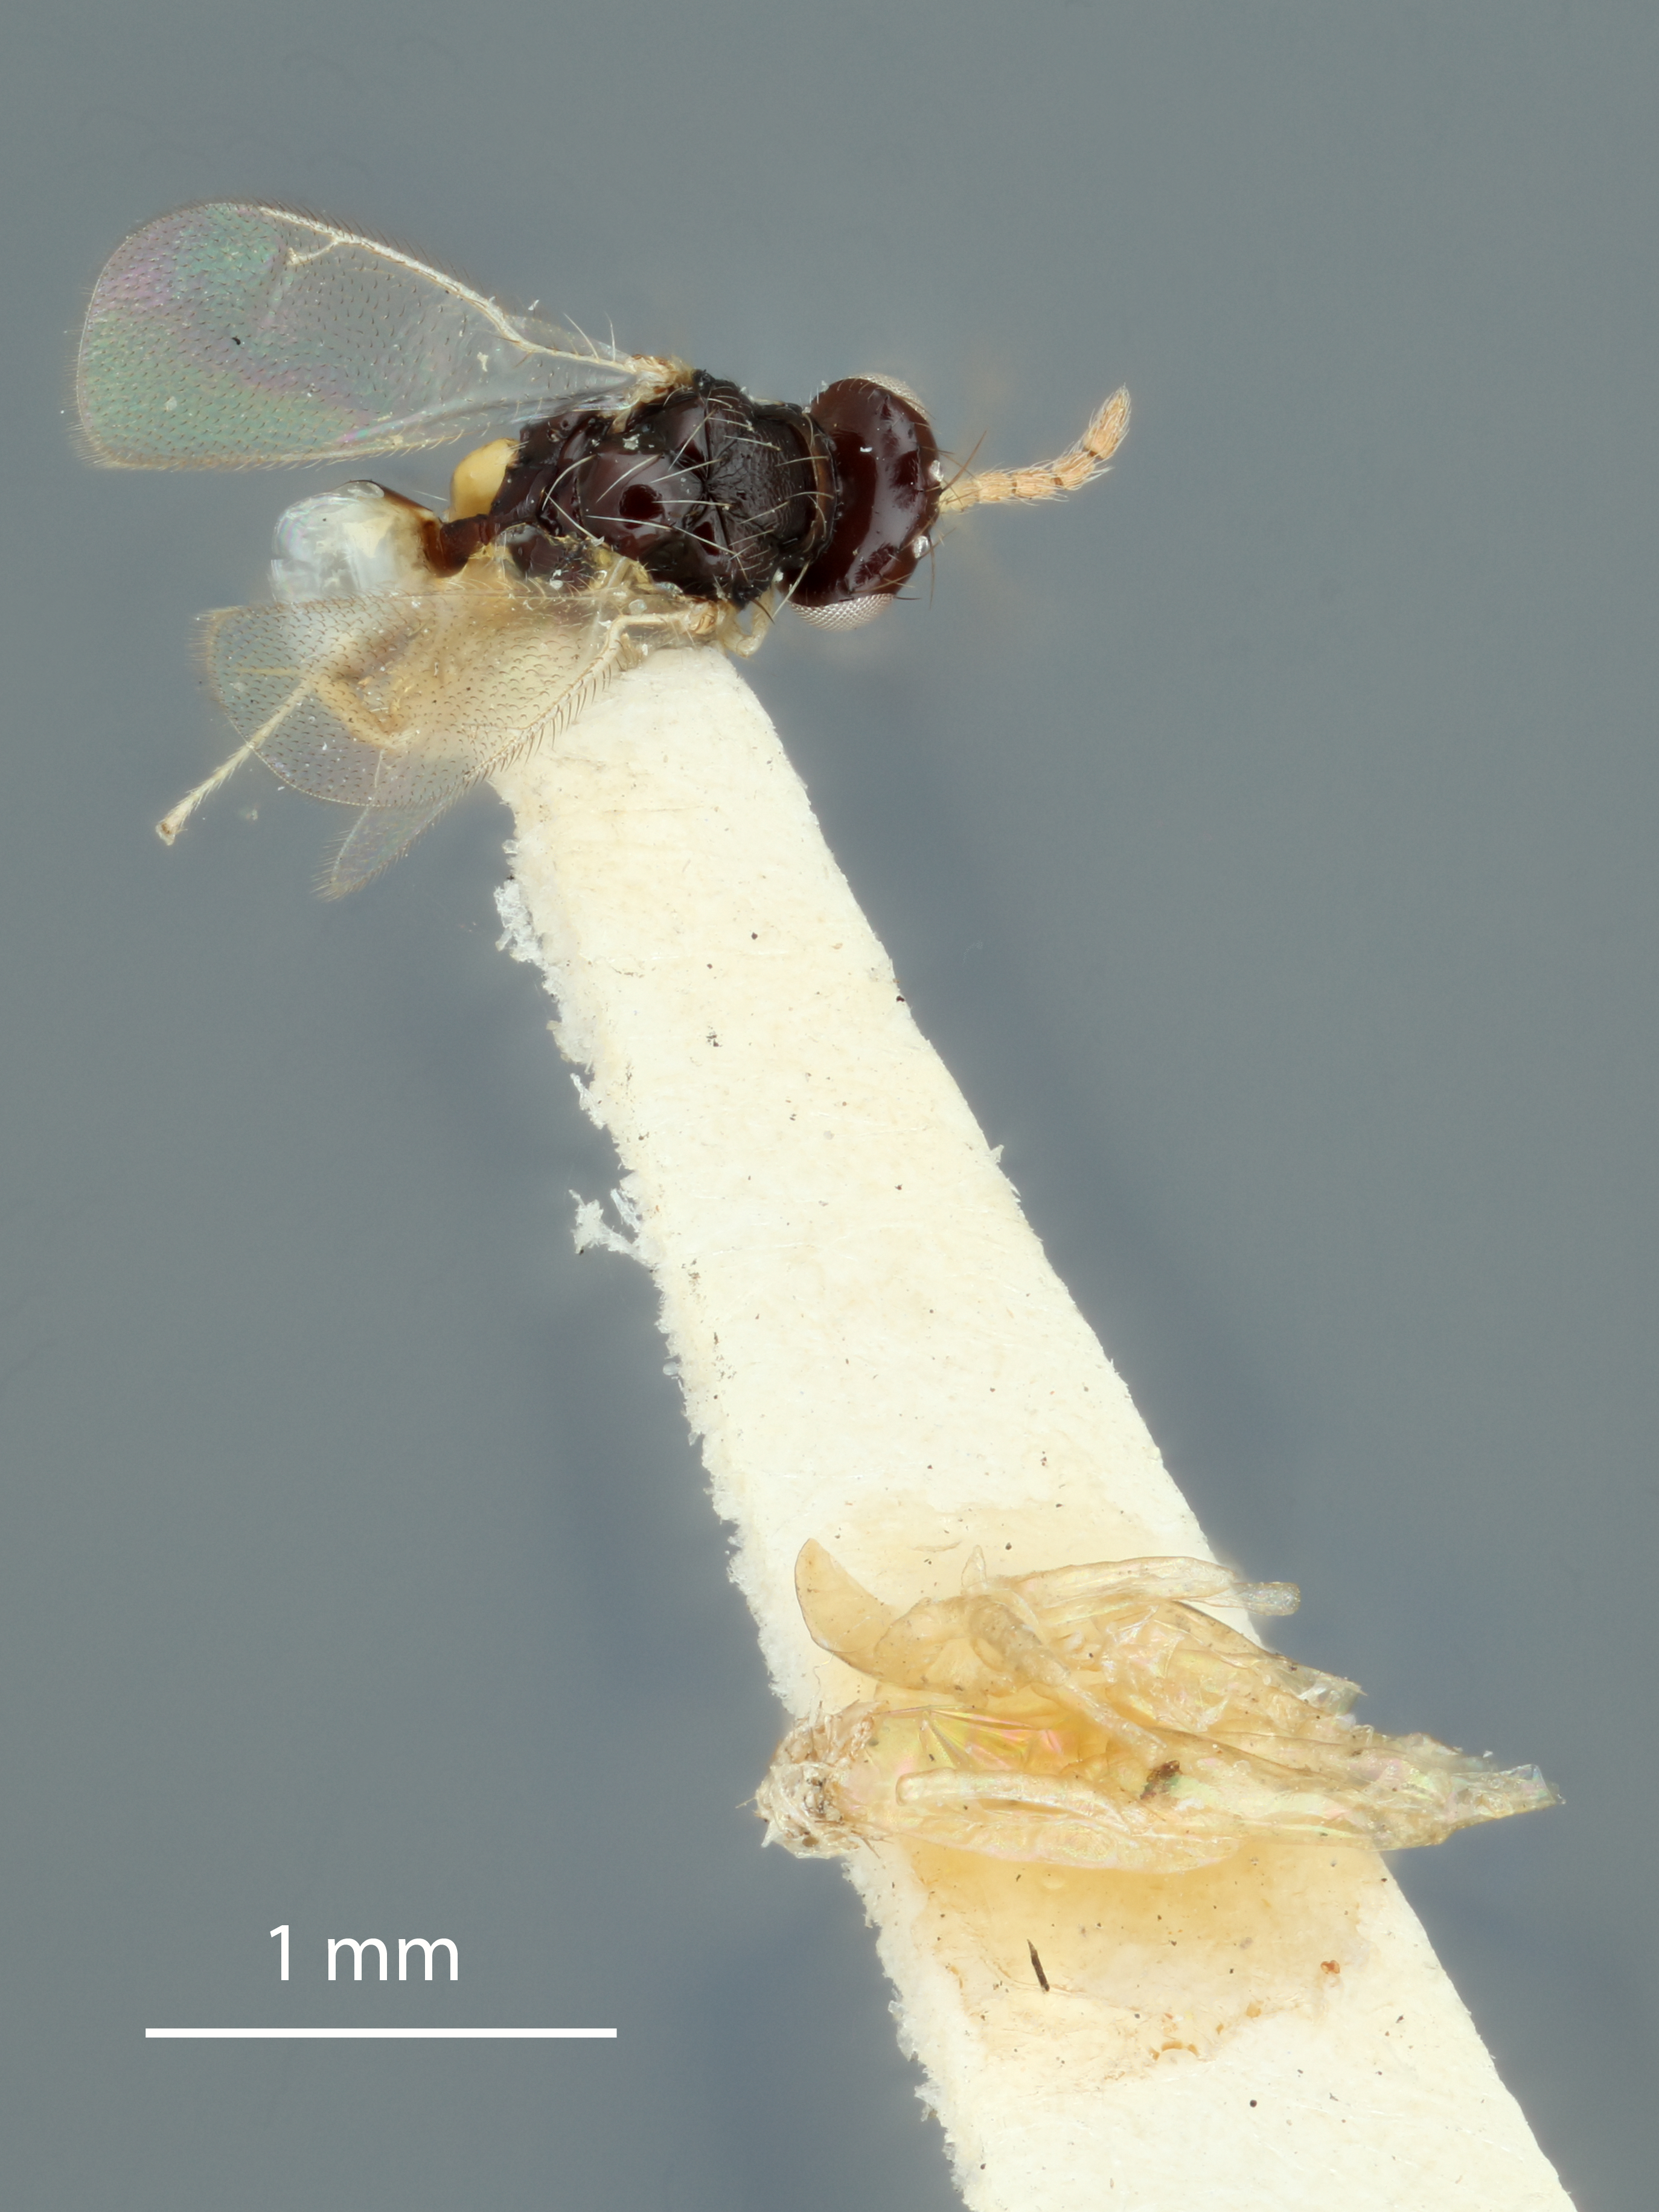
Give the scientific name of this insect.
Euplectrus manilae
